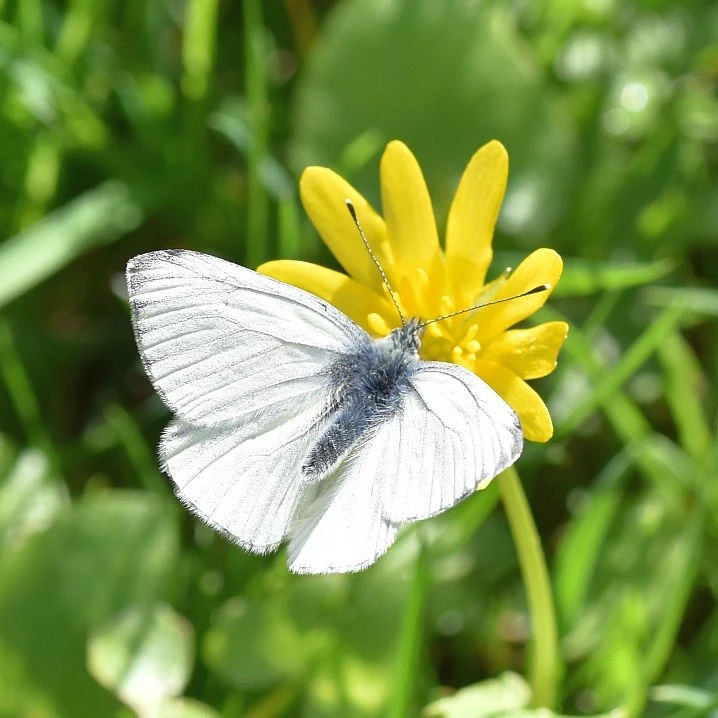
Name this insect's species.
Pieris napi
